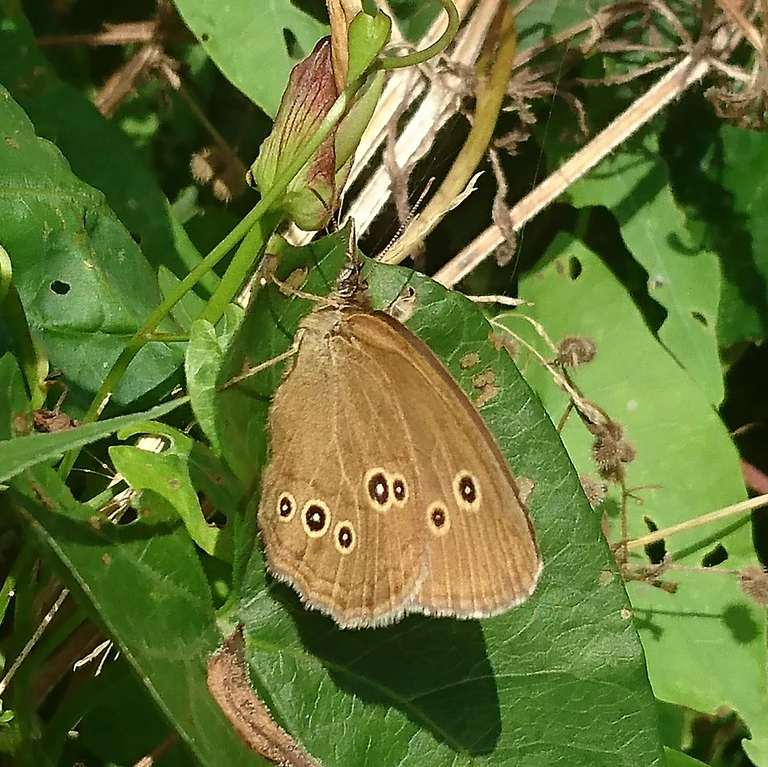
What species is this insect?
Aphantopus hyperantus
